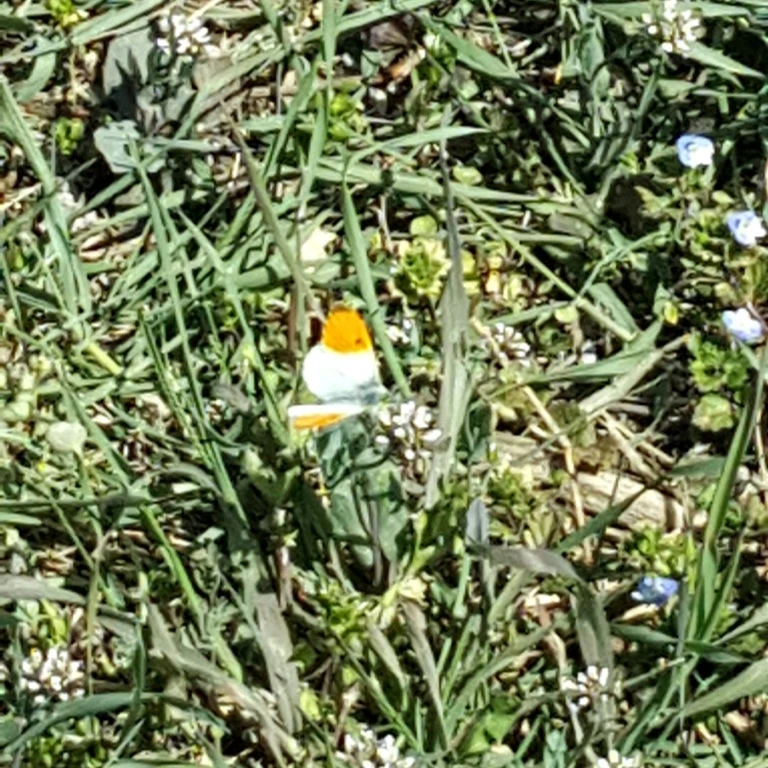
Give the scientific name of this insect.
Anthocharis cardamines
